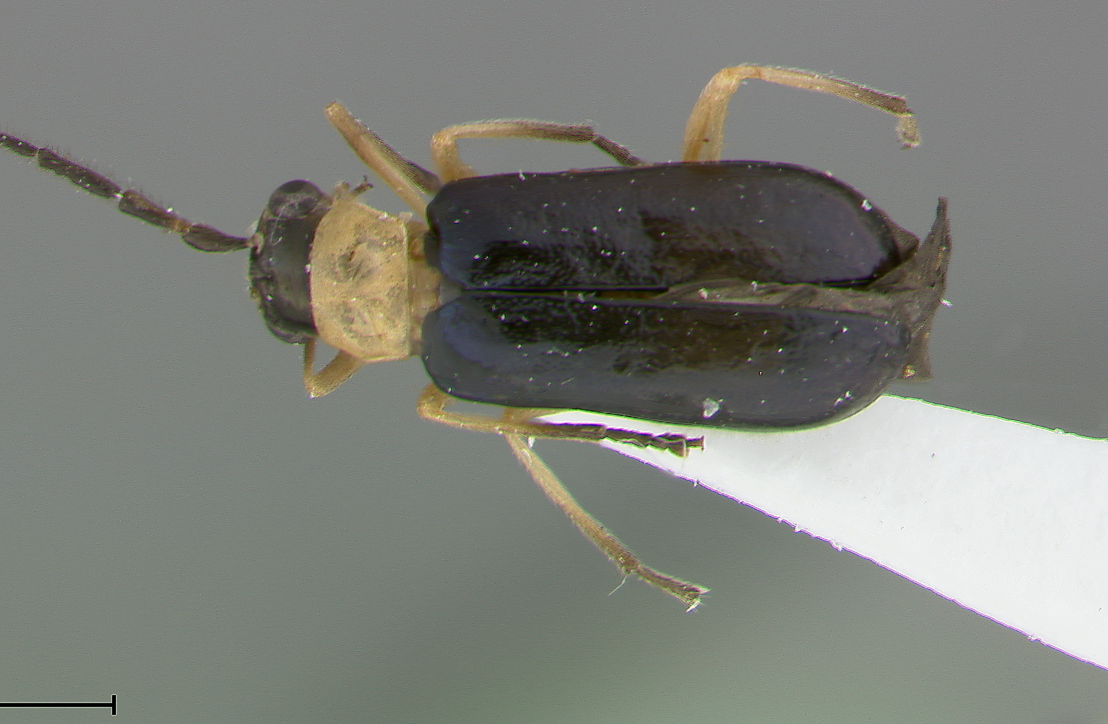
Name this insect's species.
Hyphaenia volkovitschi
